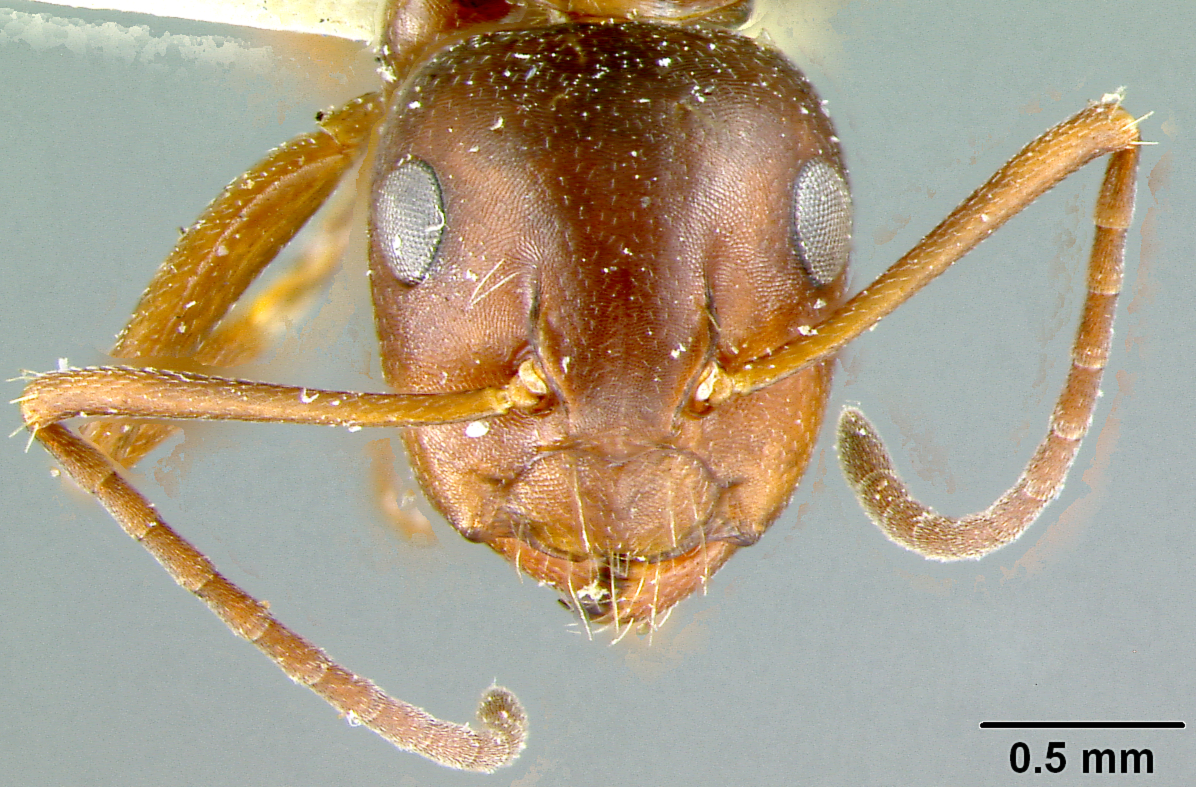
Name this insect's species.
Camponotus sayi
